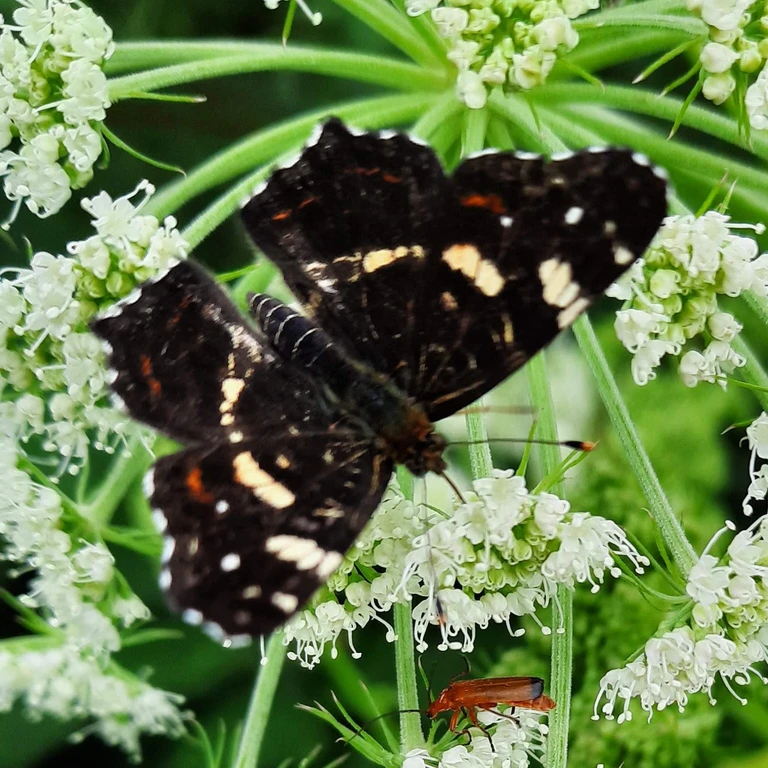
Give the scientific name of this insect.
Araschnia levana
